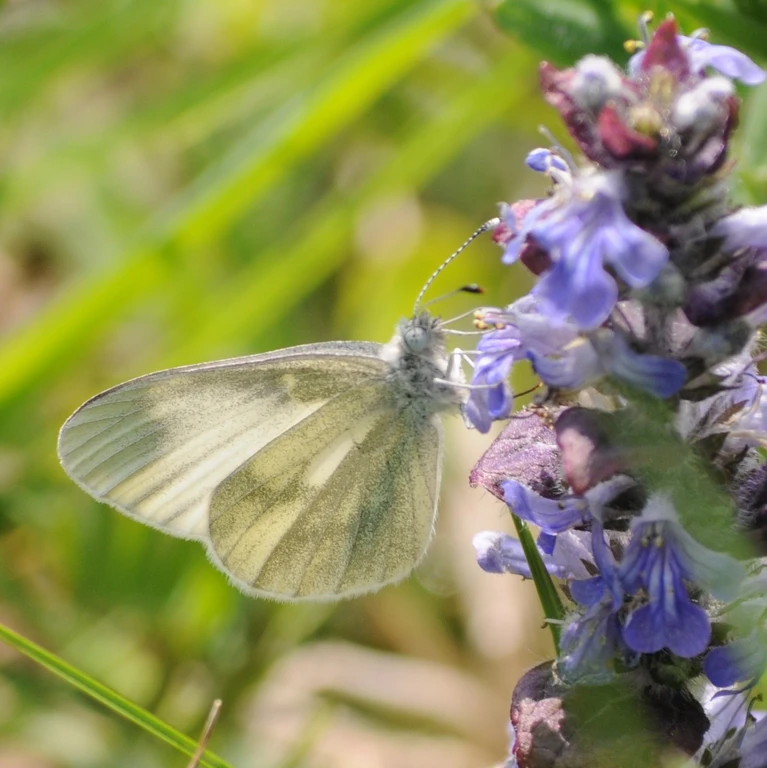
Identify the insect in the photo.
Leptidea sinapis/juvernica
